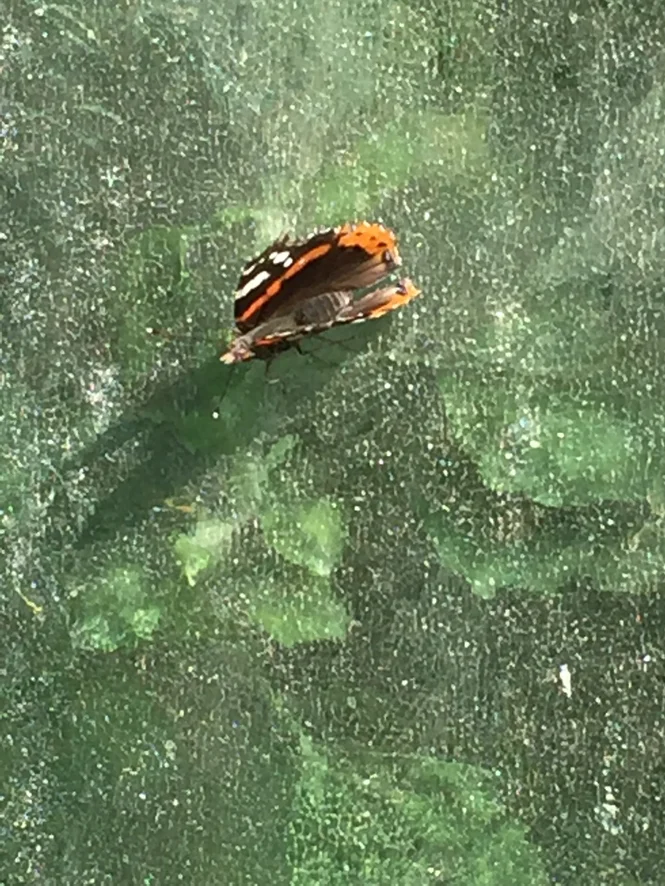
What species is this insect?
Vanessa atalanta
